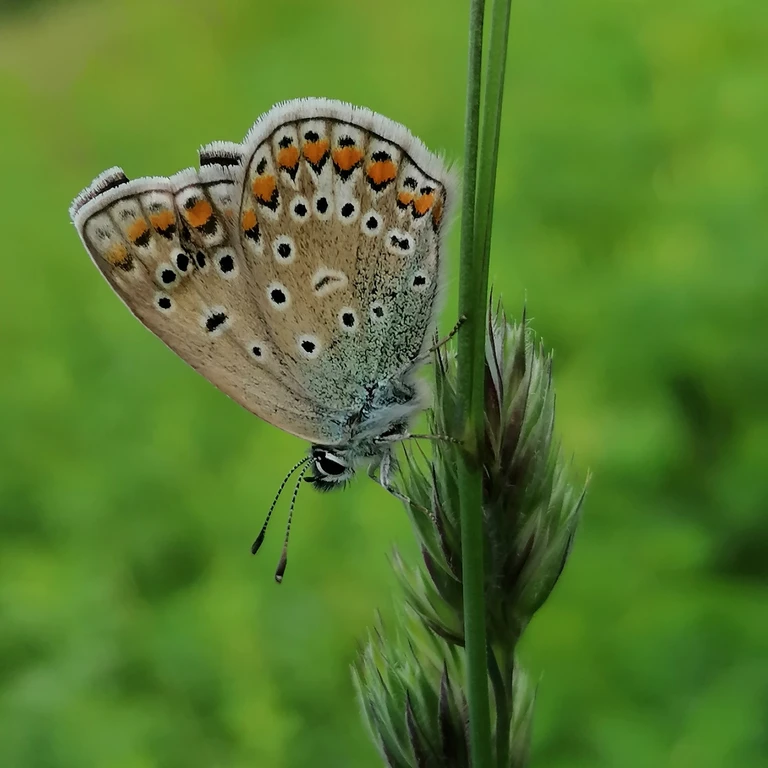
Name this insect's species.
Polyommatus icarus
